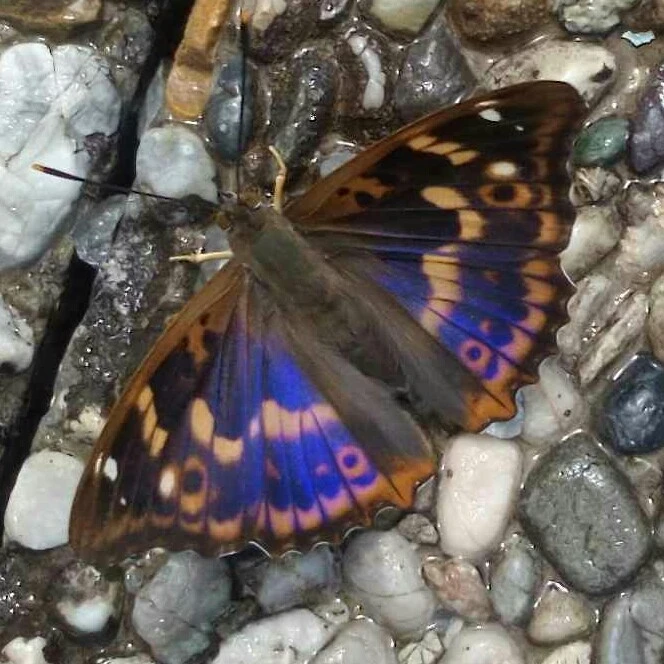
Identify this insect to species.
Apatura ilia
